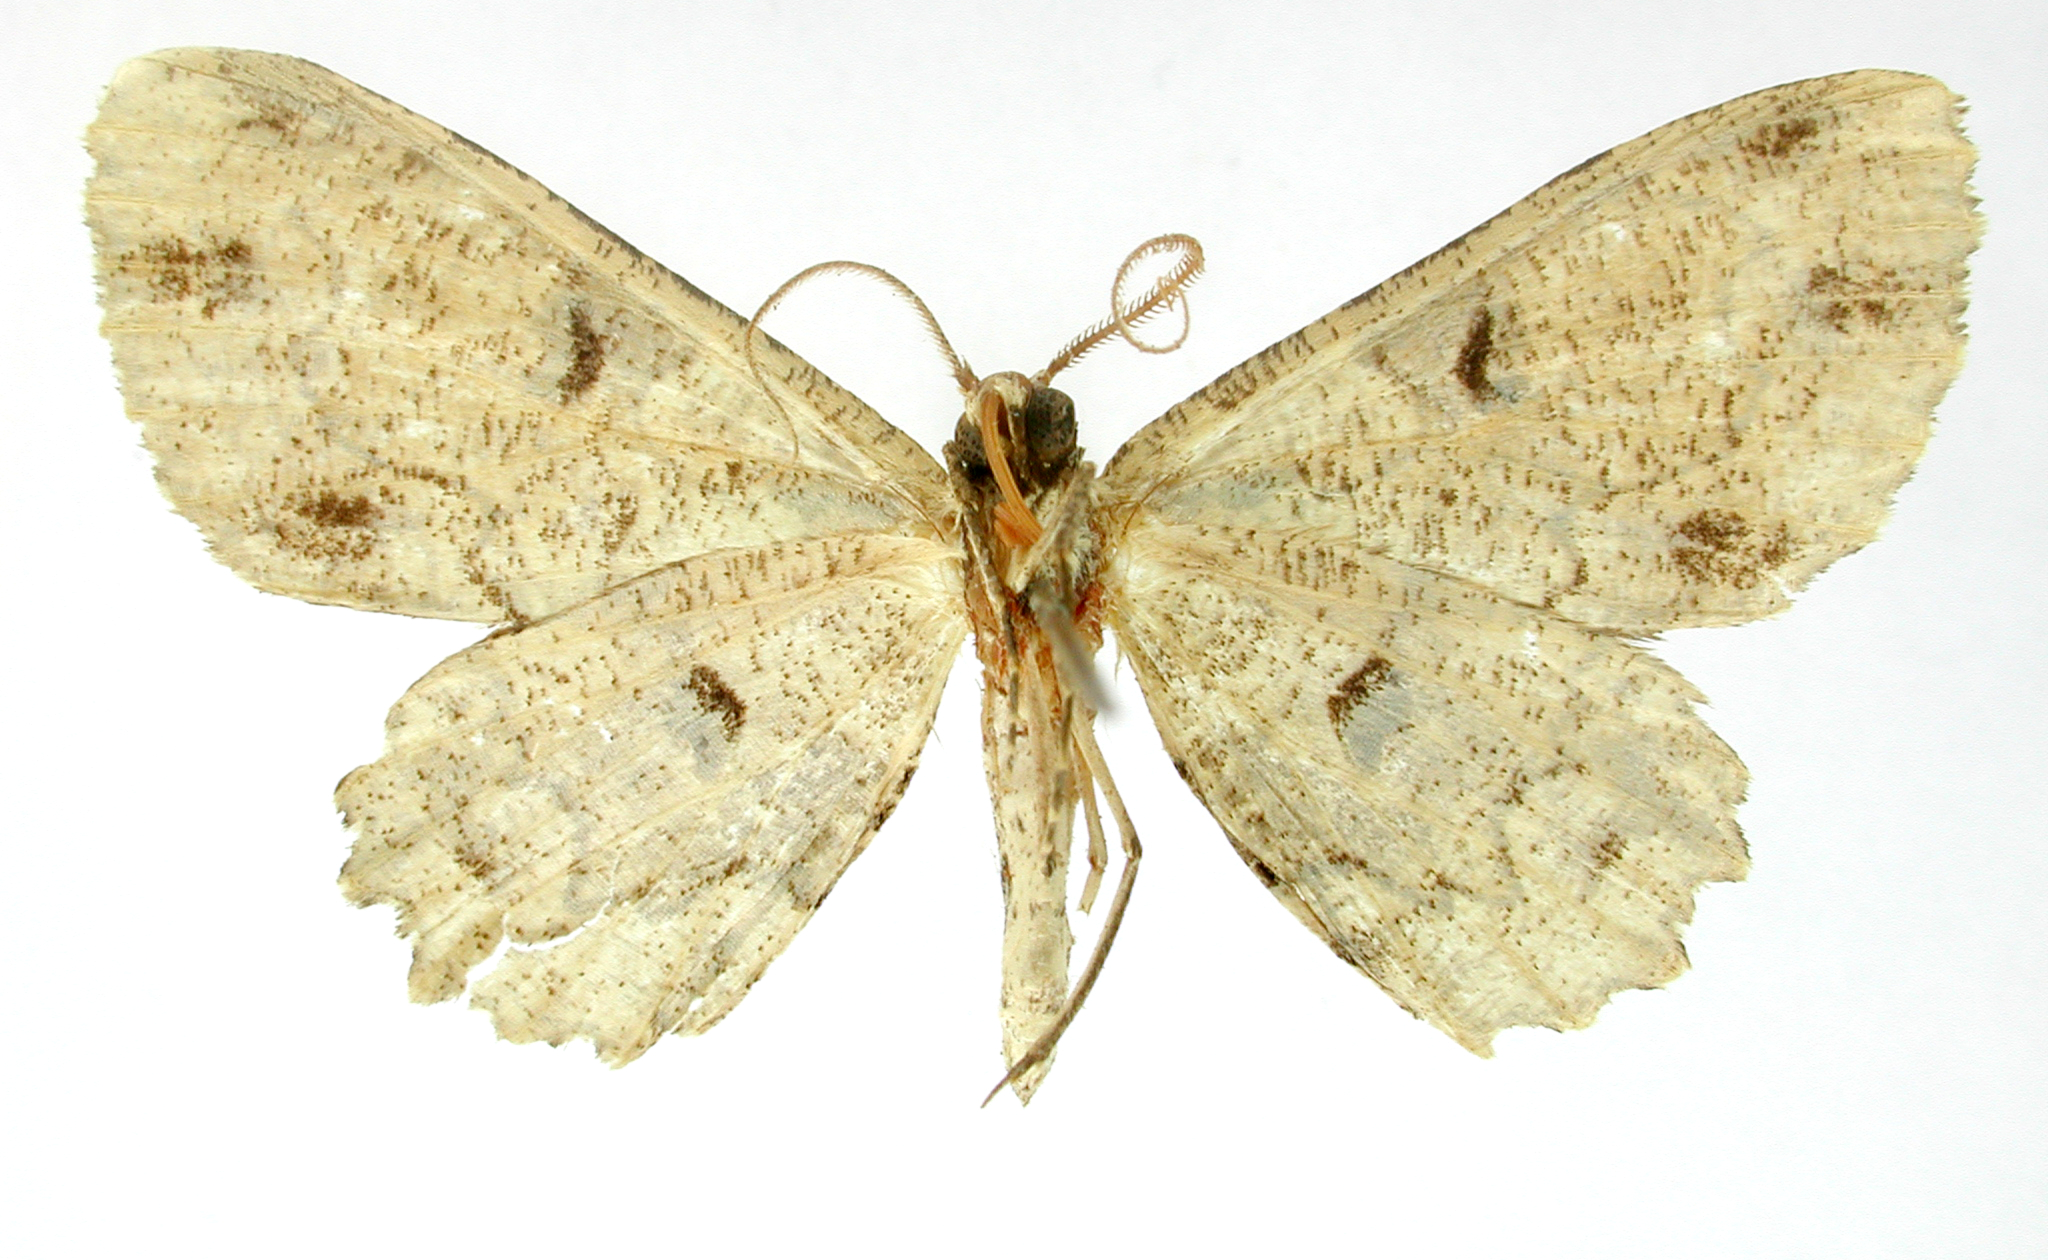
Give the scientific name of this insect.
Almodes benesignata
